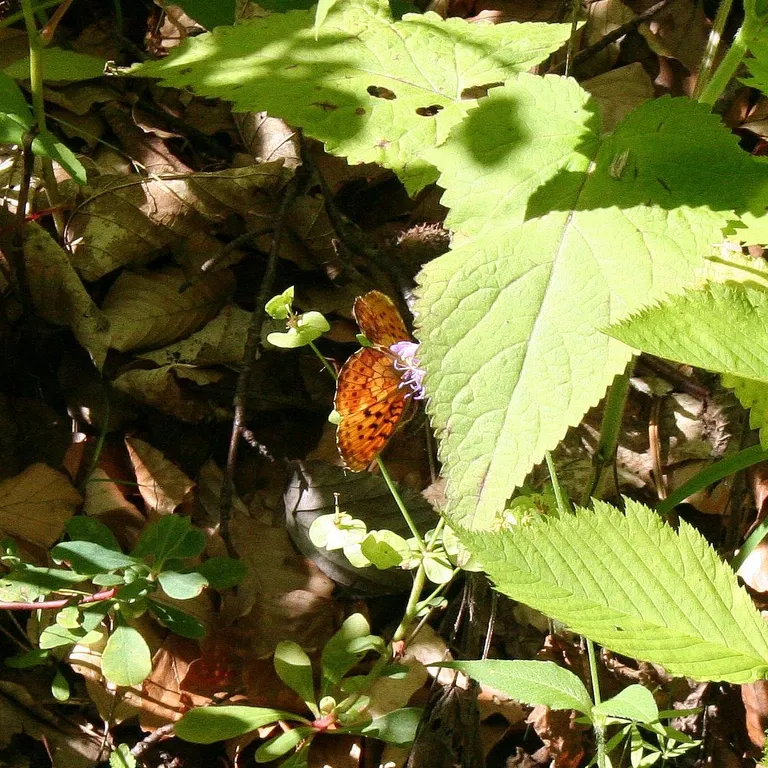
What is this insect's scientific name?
Brenthis daphne
